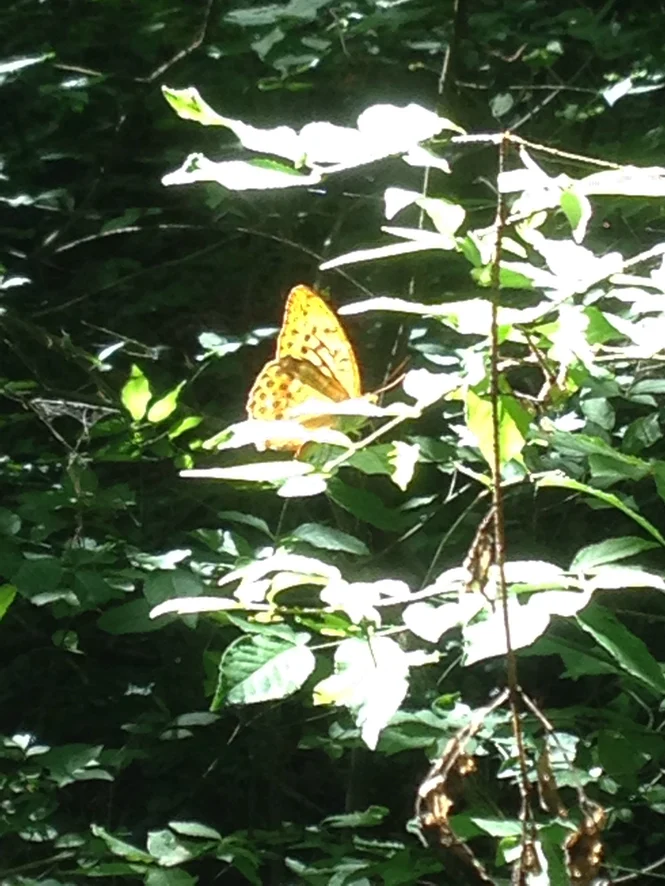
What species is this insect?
Argynnis paphia
